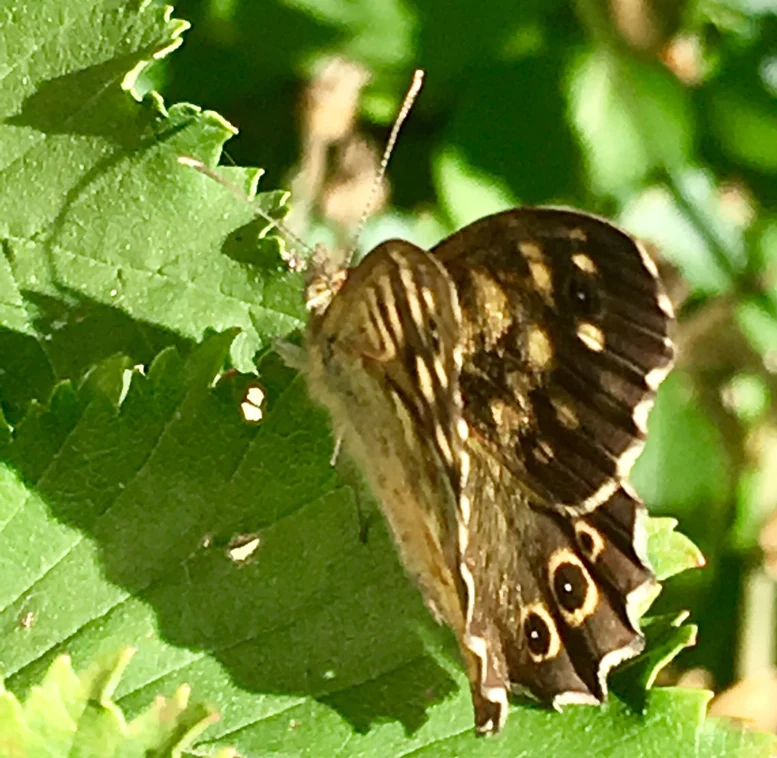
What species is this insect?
Pararge aegeria
